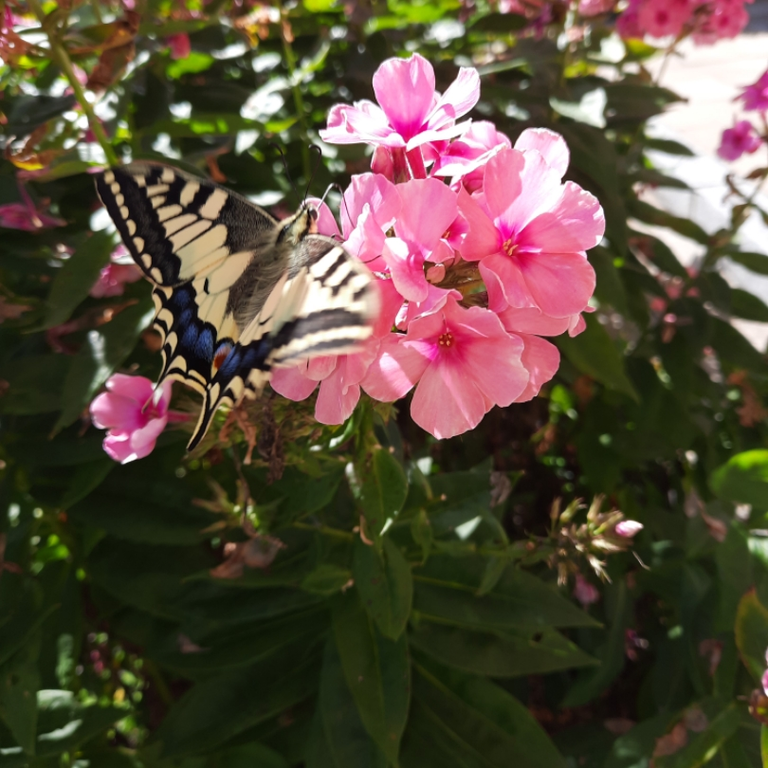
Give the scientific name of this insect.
Papilio machaon
